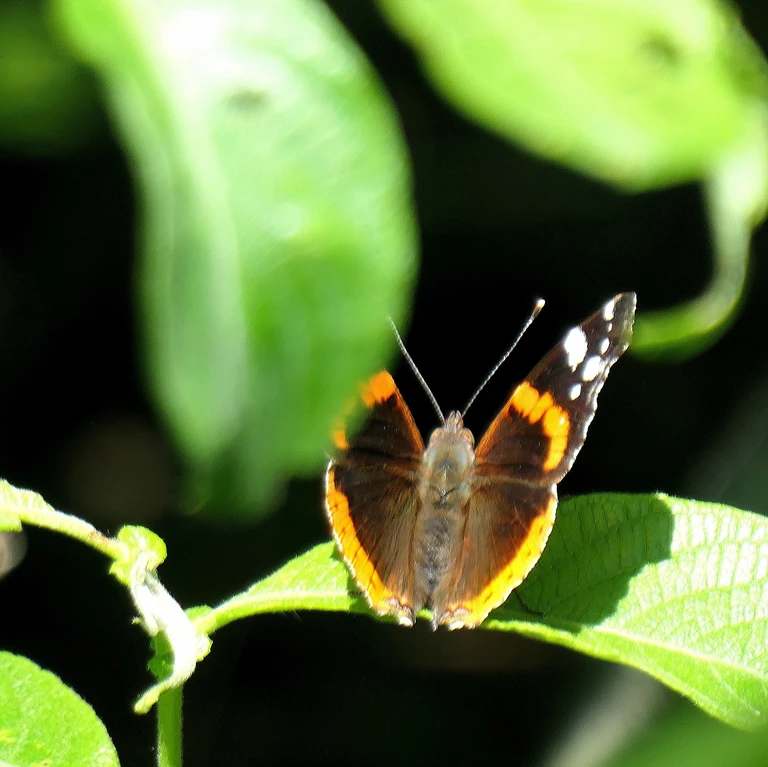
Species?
Vanessa atalanta
